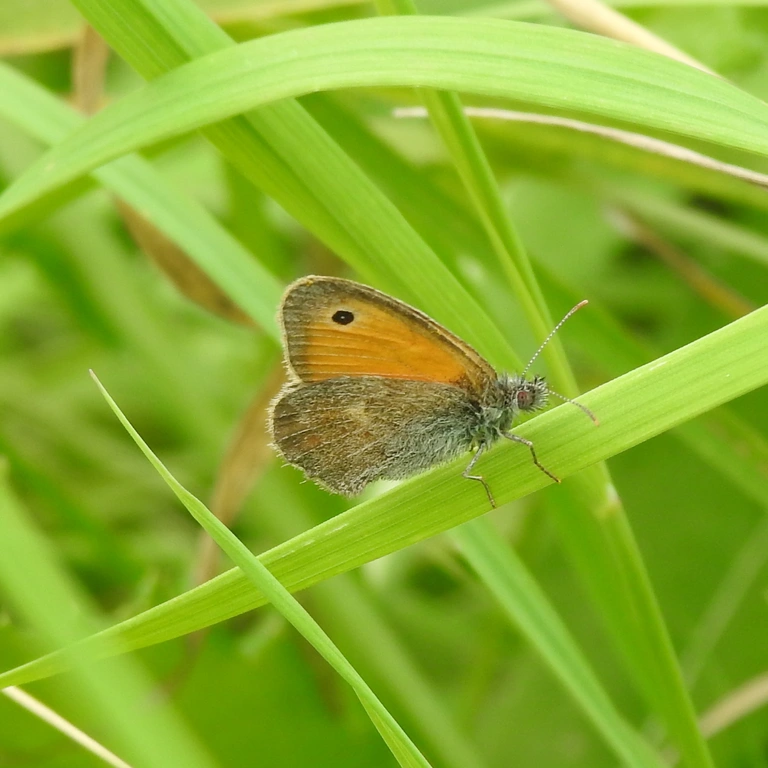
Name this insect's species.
Coenonympha pamphilus
